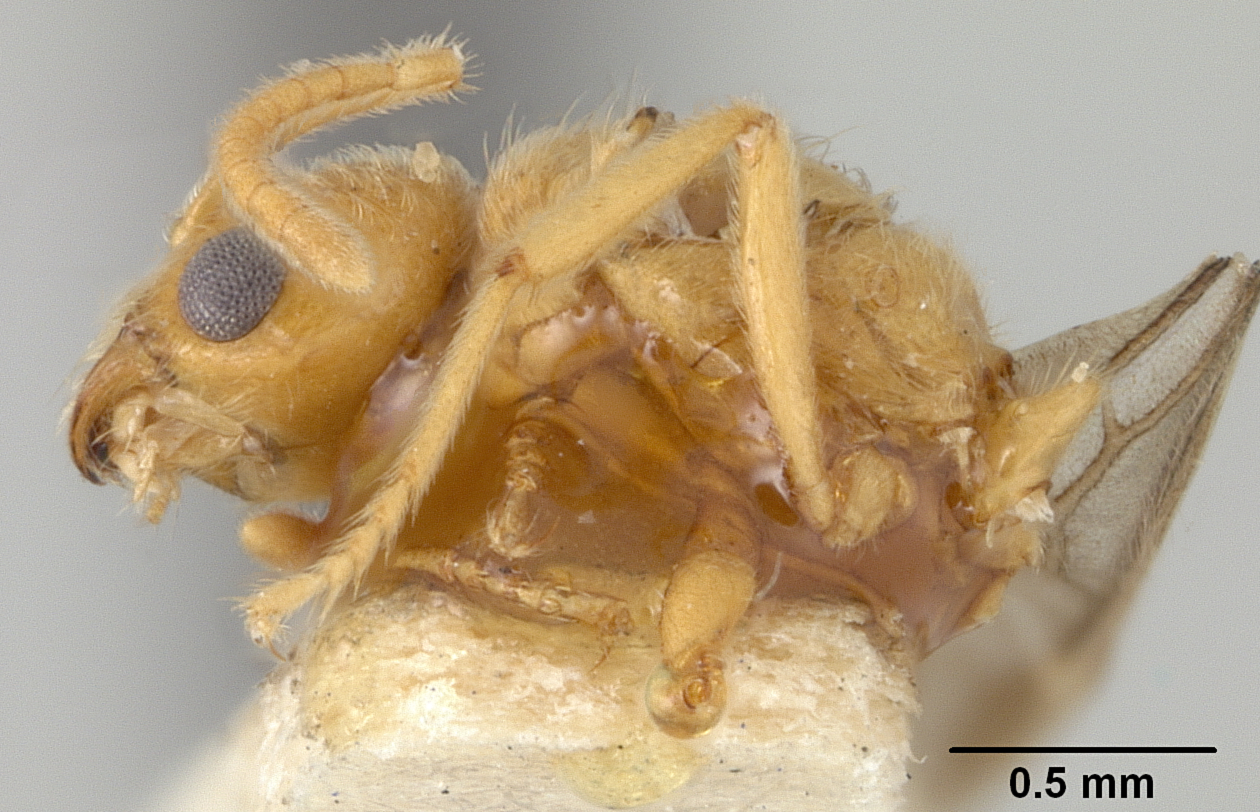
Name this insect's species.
Camponotus elysii
